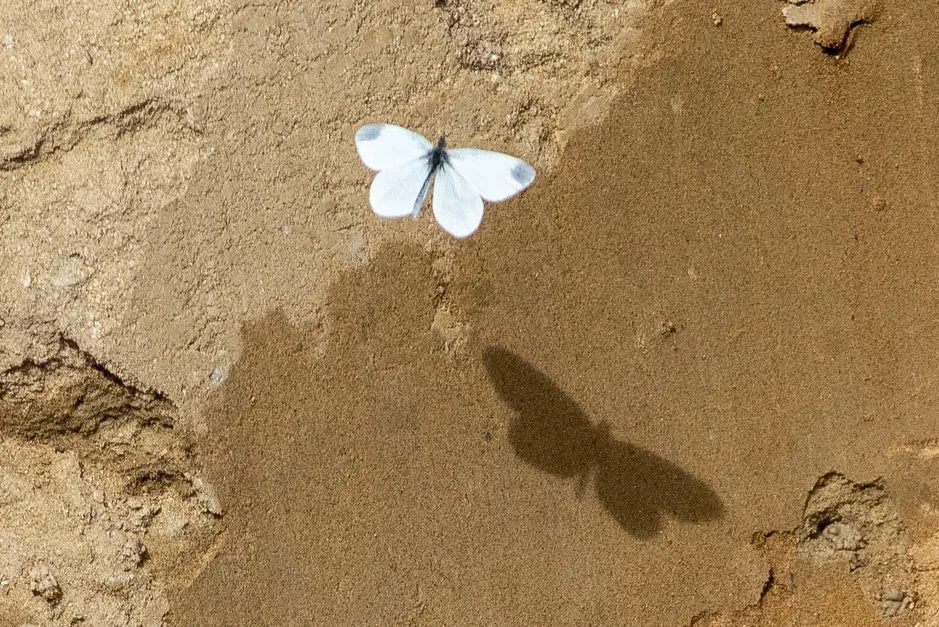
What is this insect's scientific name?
Leptidea sinapis/juvernica
